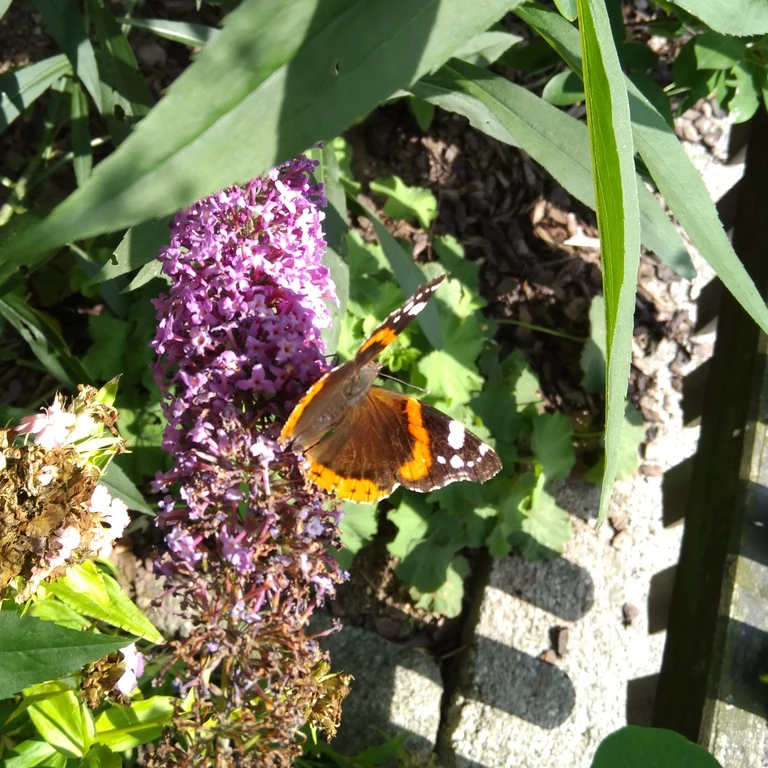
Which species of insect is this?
Vanessa atalanta
